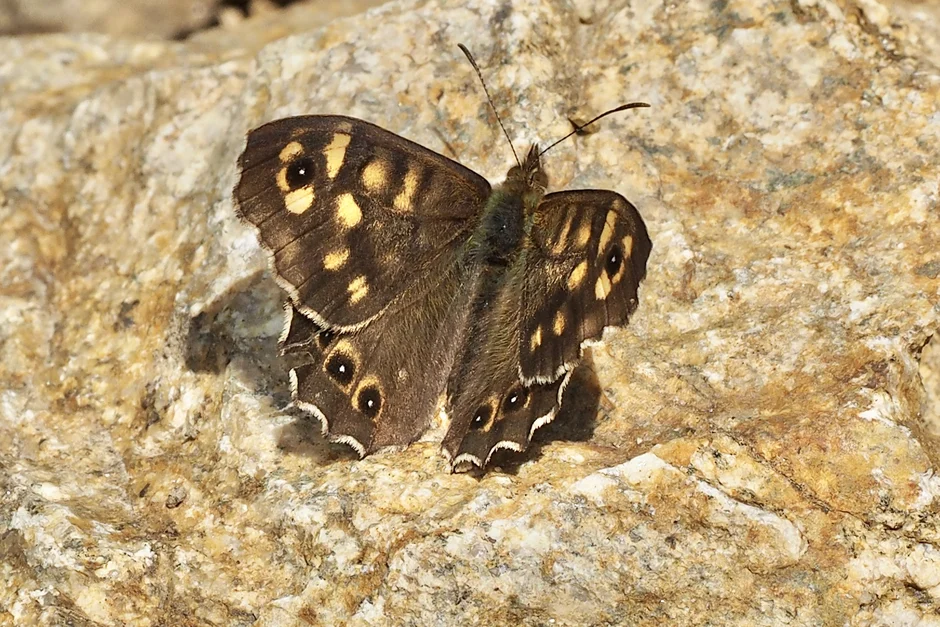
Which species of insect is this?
Pararge aegeria
